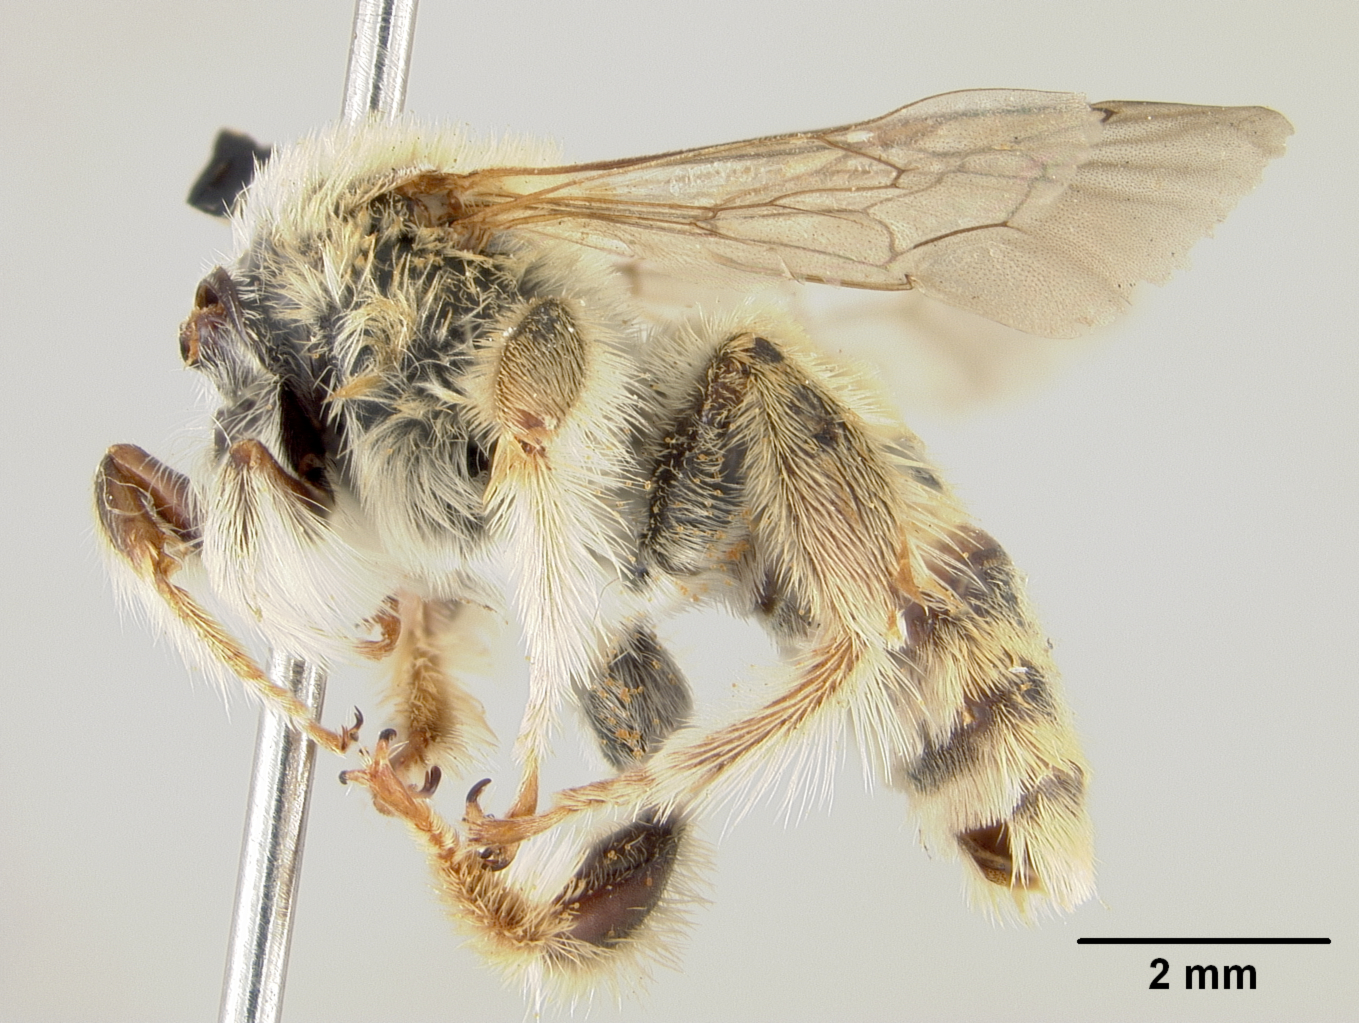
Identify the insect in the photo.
Dasiapis ochracea
